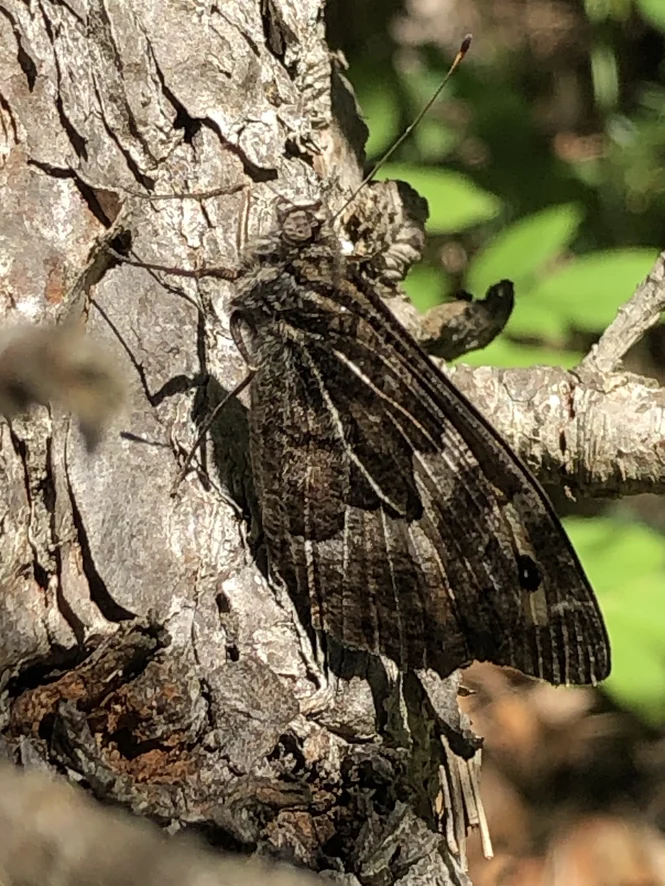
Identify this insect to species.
Hipparchia semele
